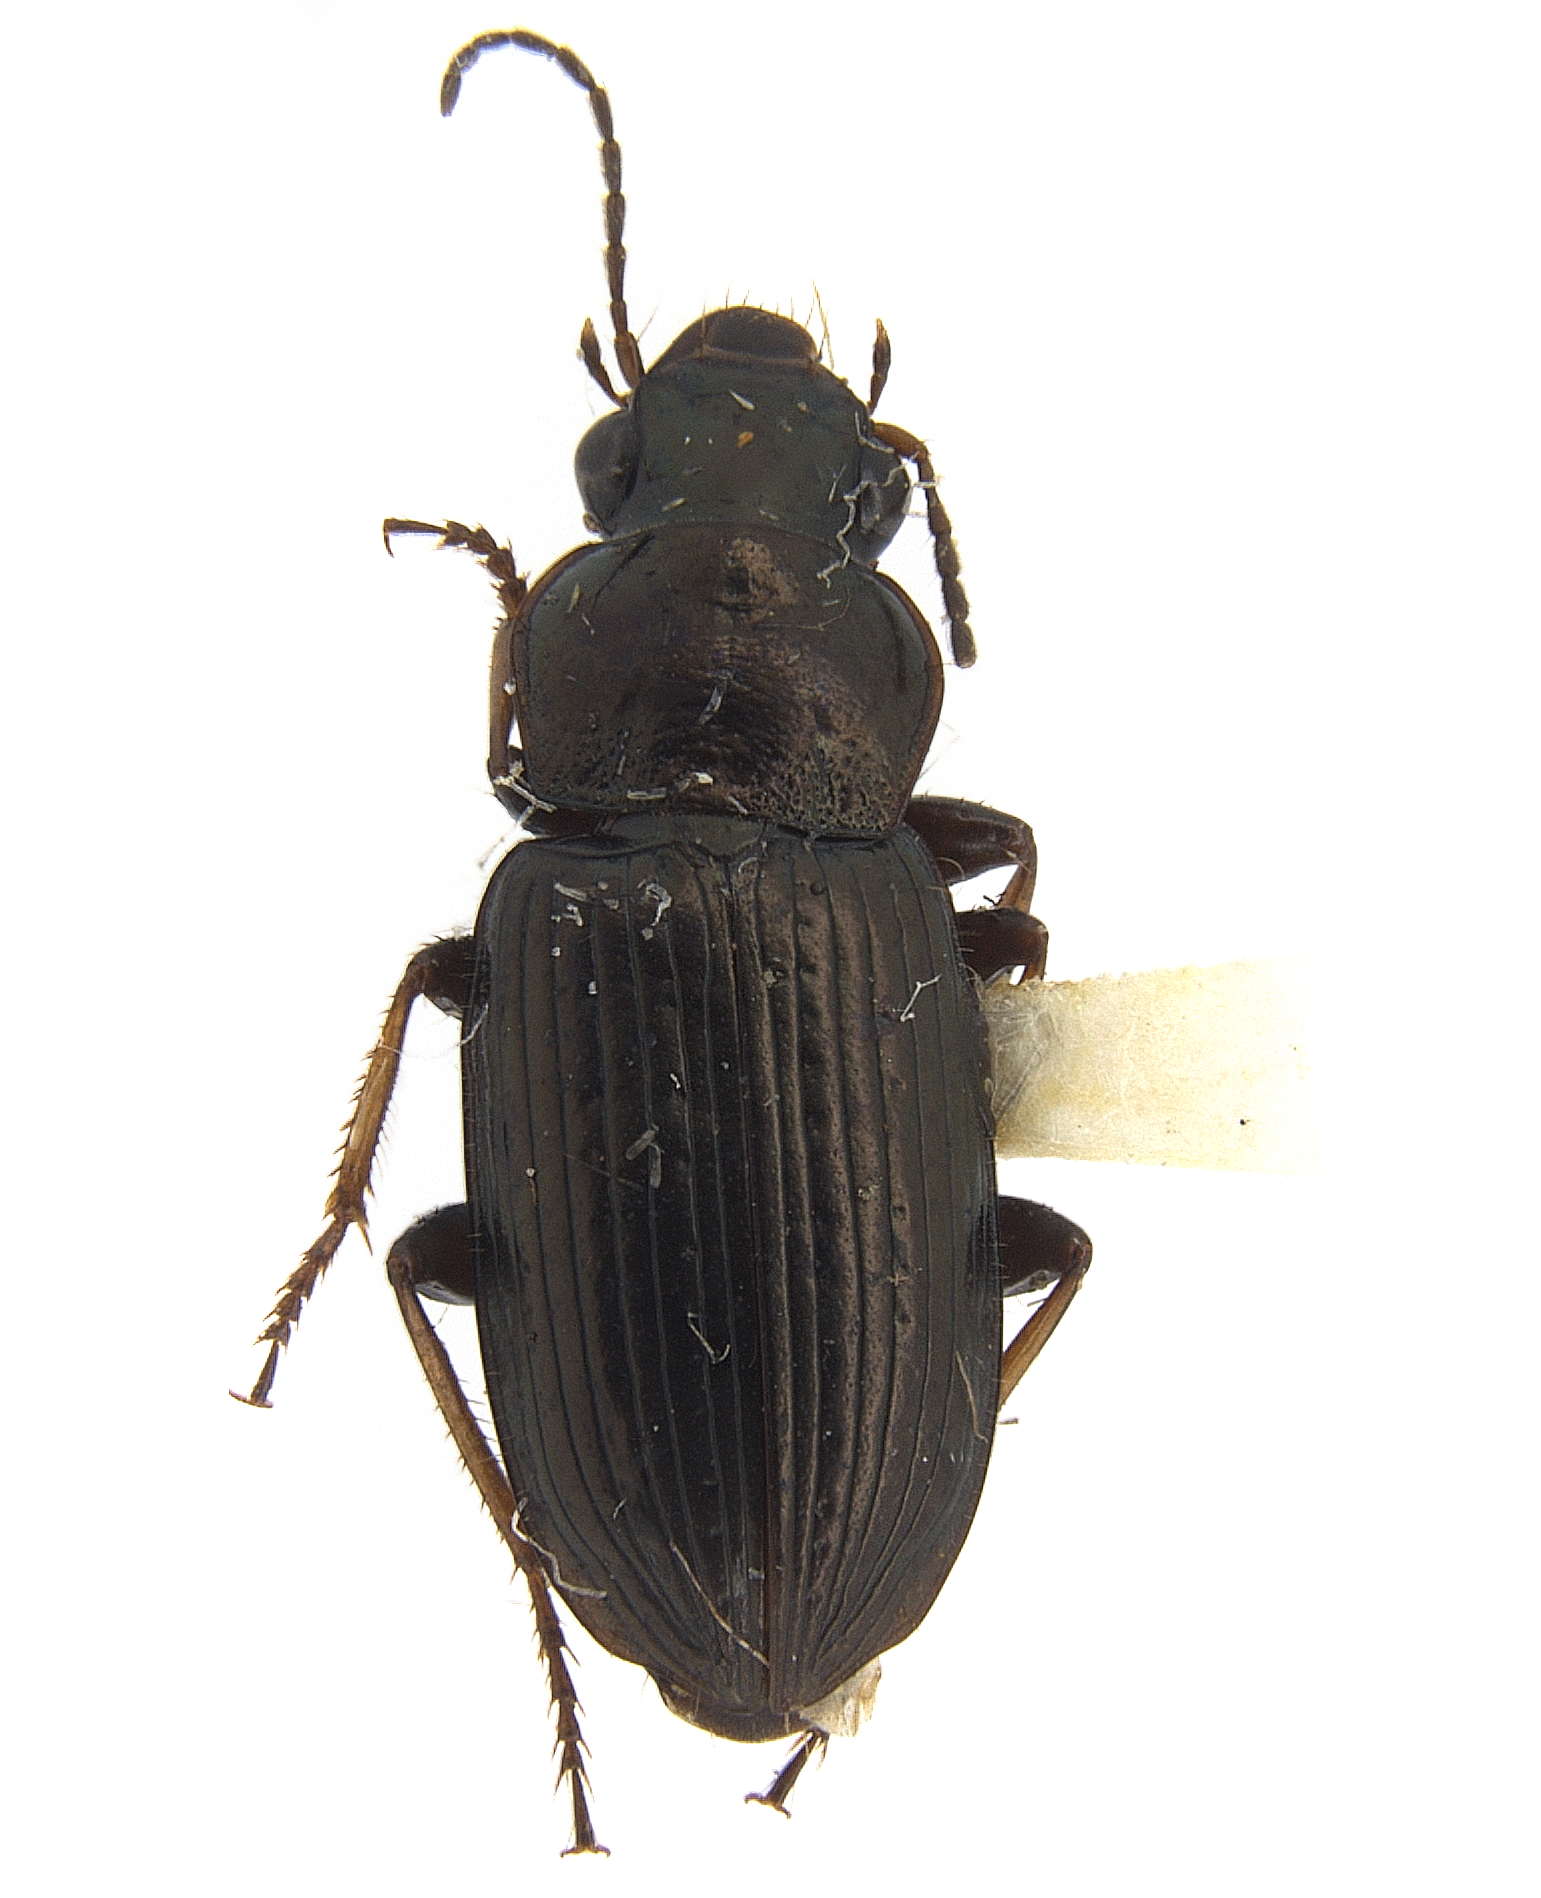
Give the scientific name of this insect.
Dioryche chinnada
